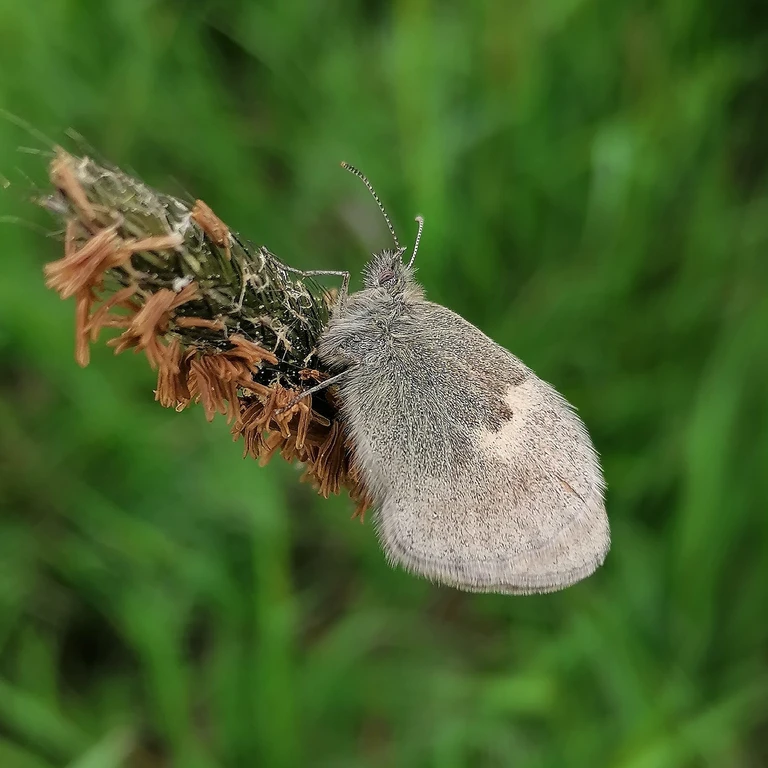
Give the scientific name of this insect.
Coenonympha pamphilus
